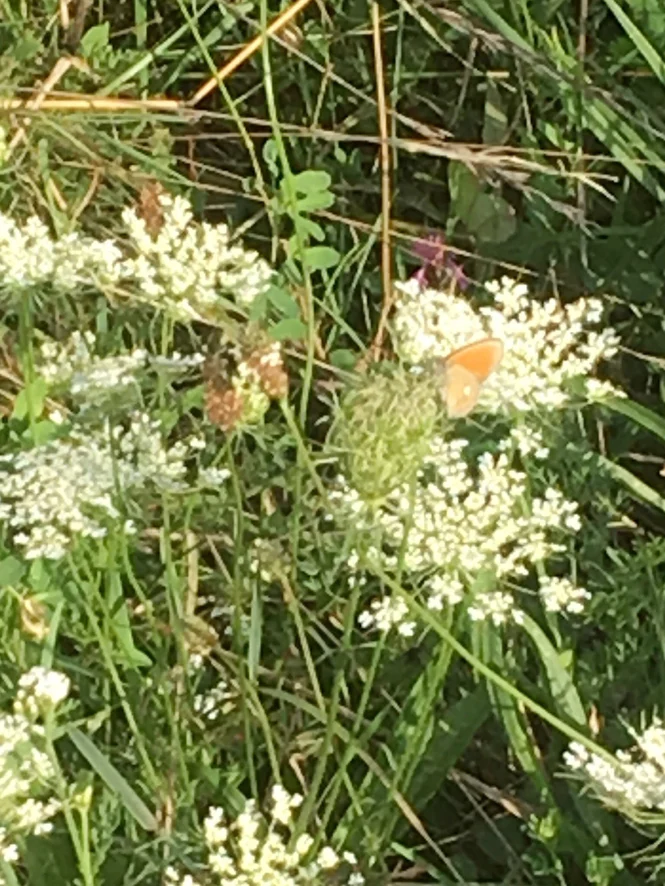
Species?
Coenonympha glycerion (also Coenonympha iphis)
